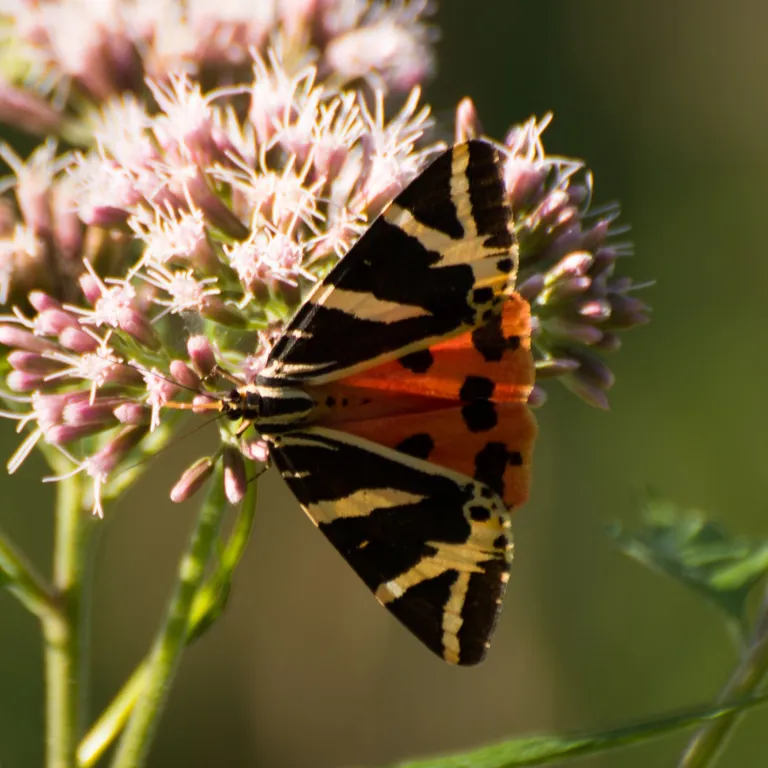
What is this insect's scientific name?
Euplagia quadripunctaria
